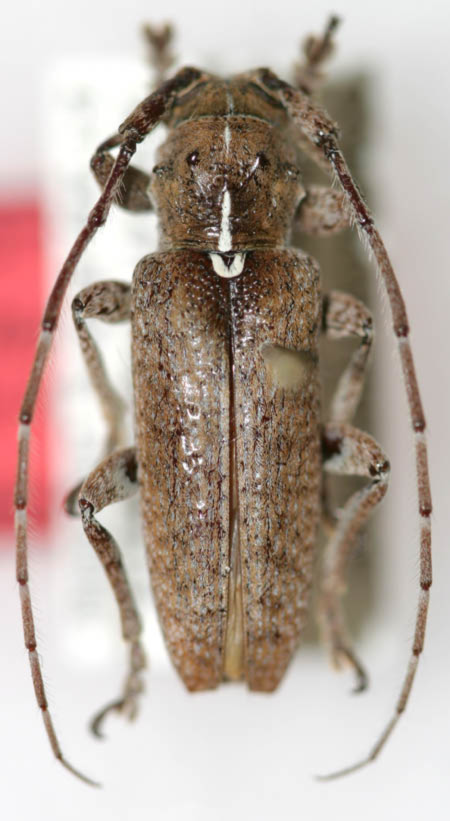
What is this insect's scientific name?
Ataxia hovorei
